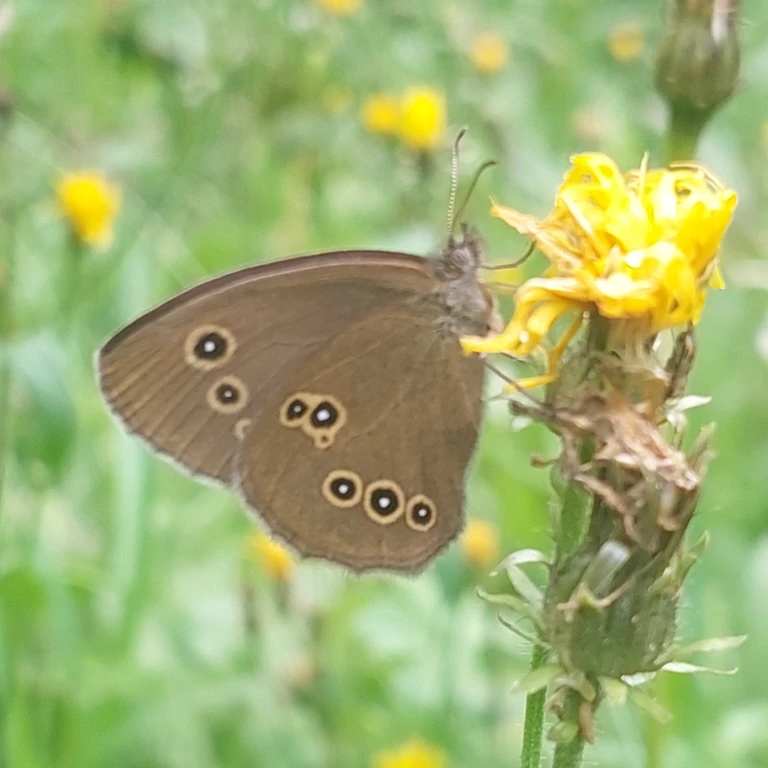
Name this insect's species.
Aphantopus hyperantus
